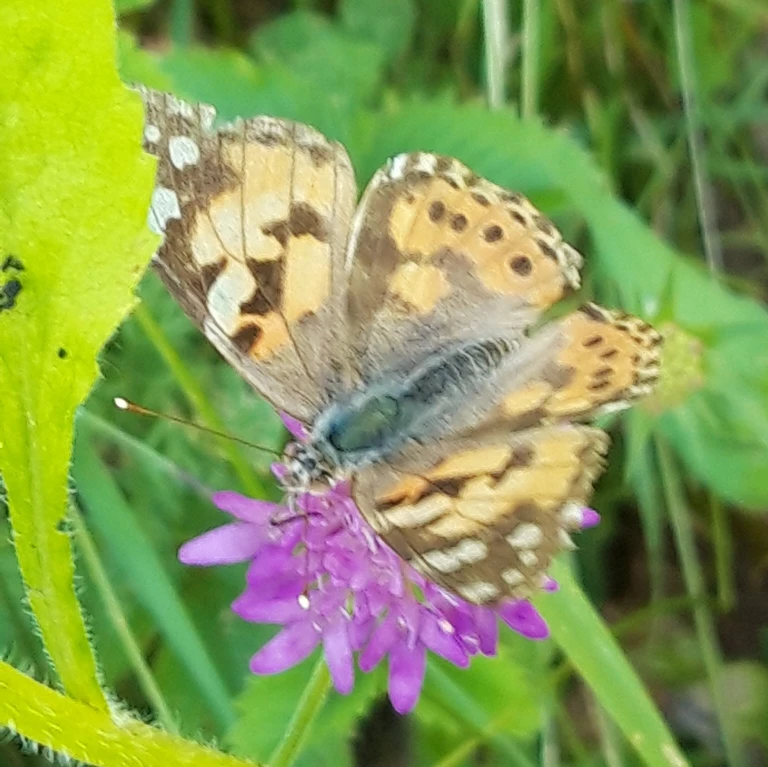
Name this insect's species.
Vanessa cardui
